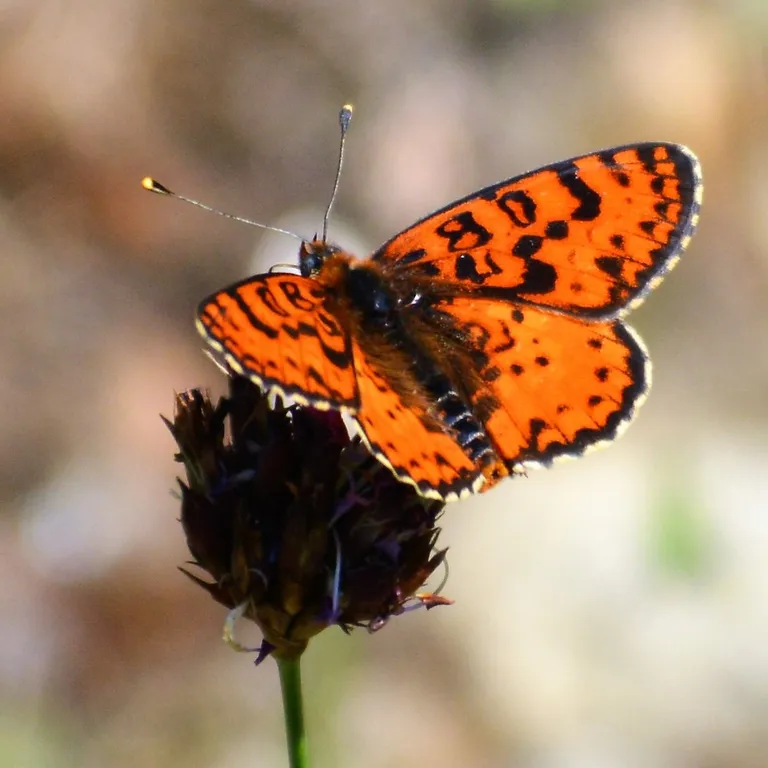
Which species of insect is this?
Melitaea didyma
